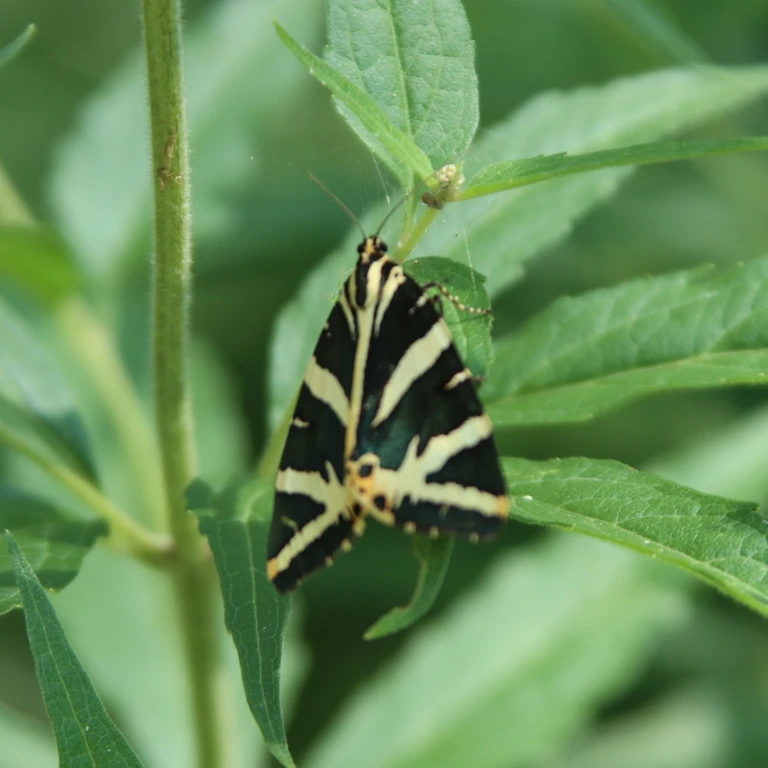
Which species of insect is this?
Euplagia quadripunctaria
